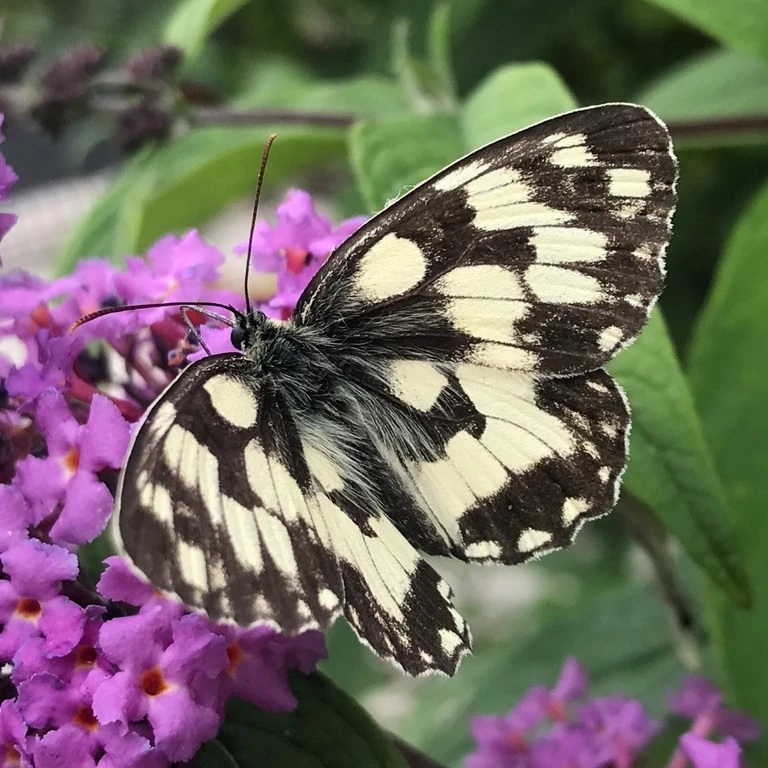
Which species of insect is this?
Melanargia galathea
